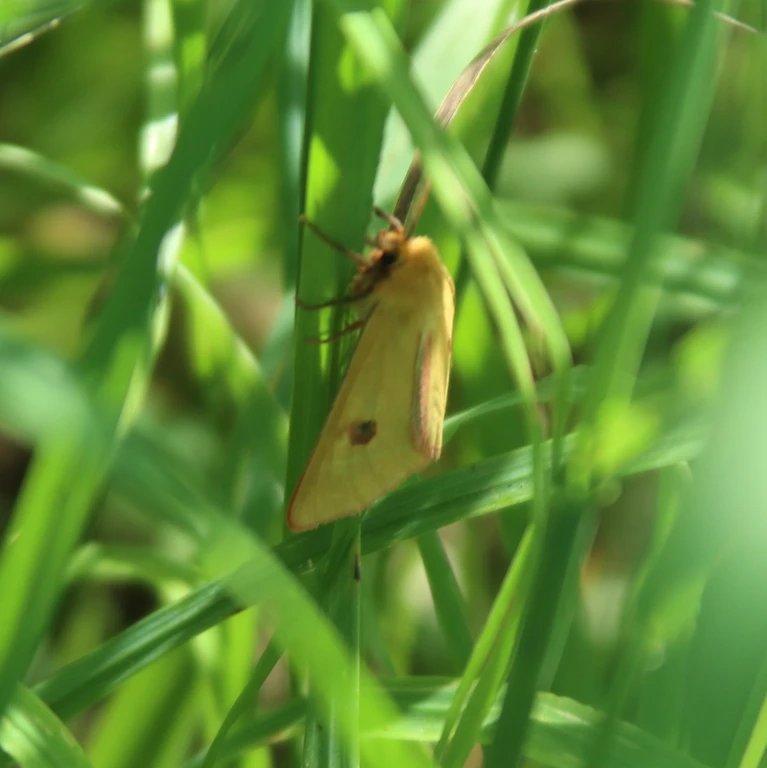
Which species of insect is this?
Diacrisia sannio
